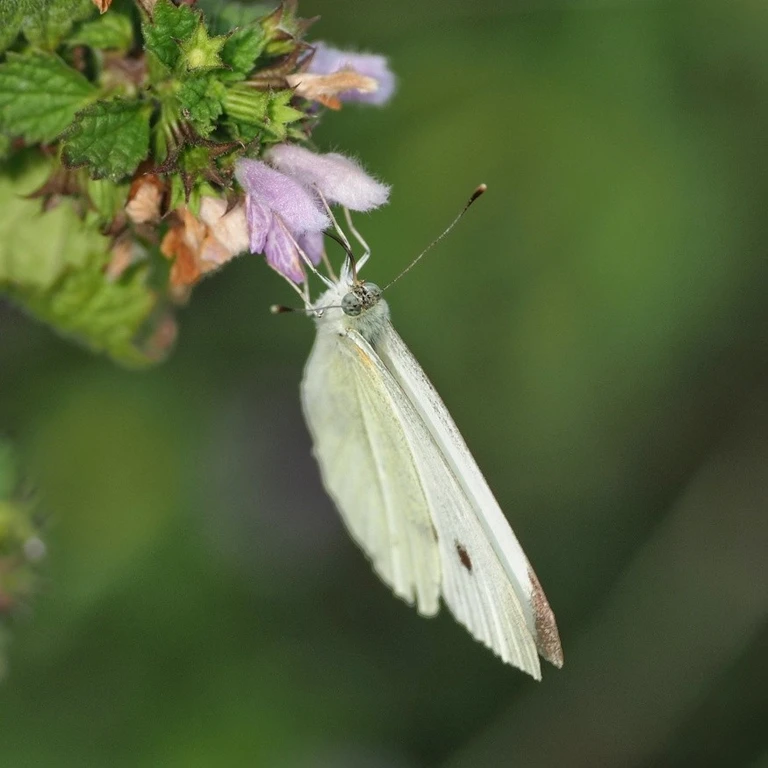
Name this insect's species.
Pieris rapae
